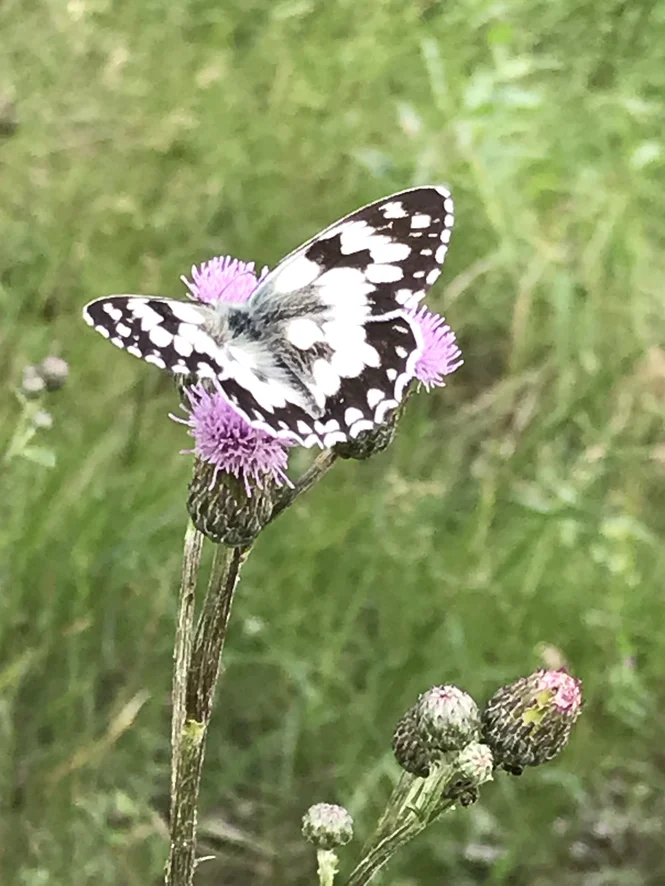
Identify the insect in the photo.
Melanargia galathea
